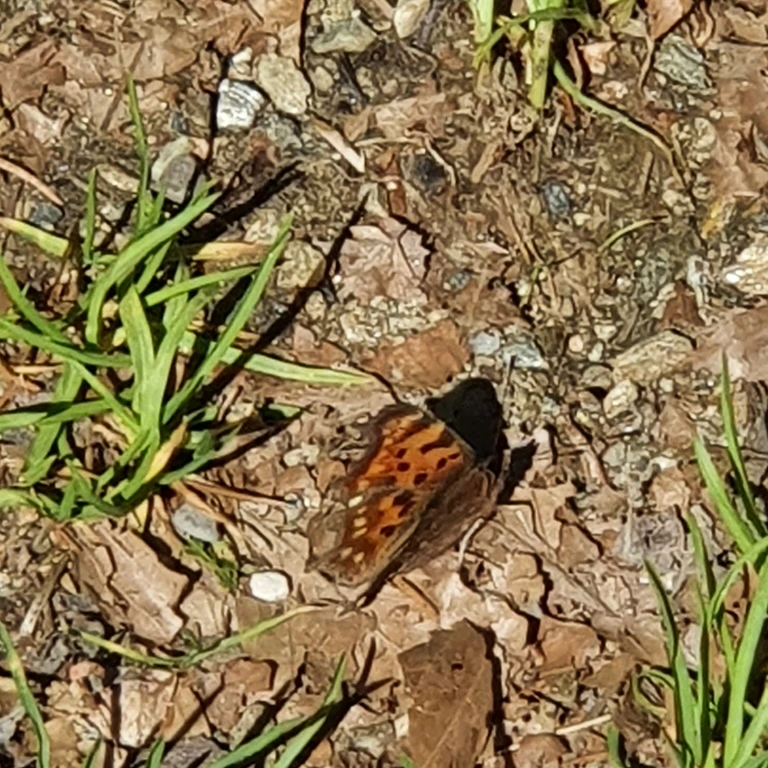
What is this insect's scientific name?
Polygonia c-album
